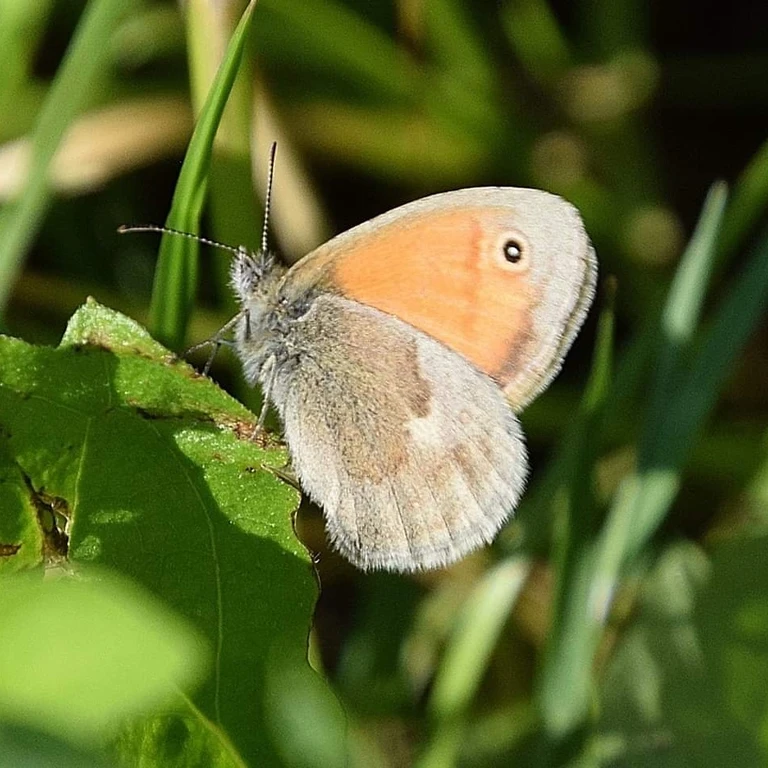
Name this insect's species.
Coenonympha pamphilus
